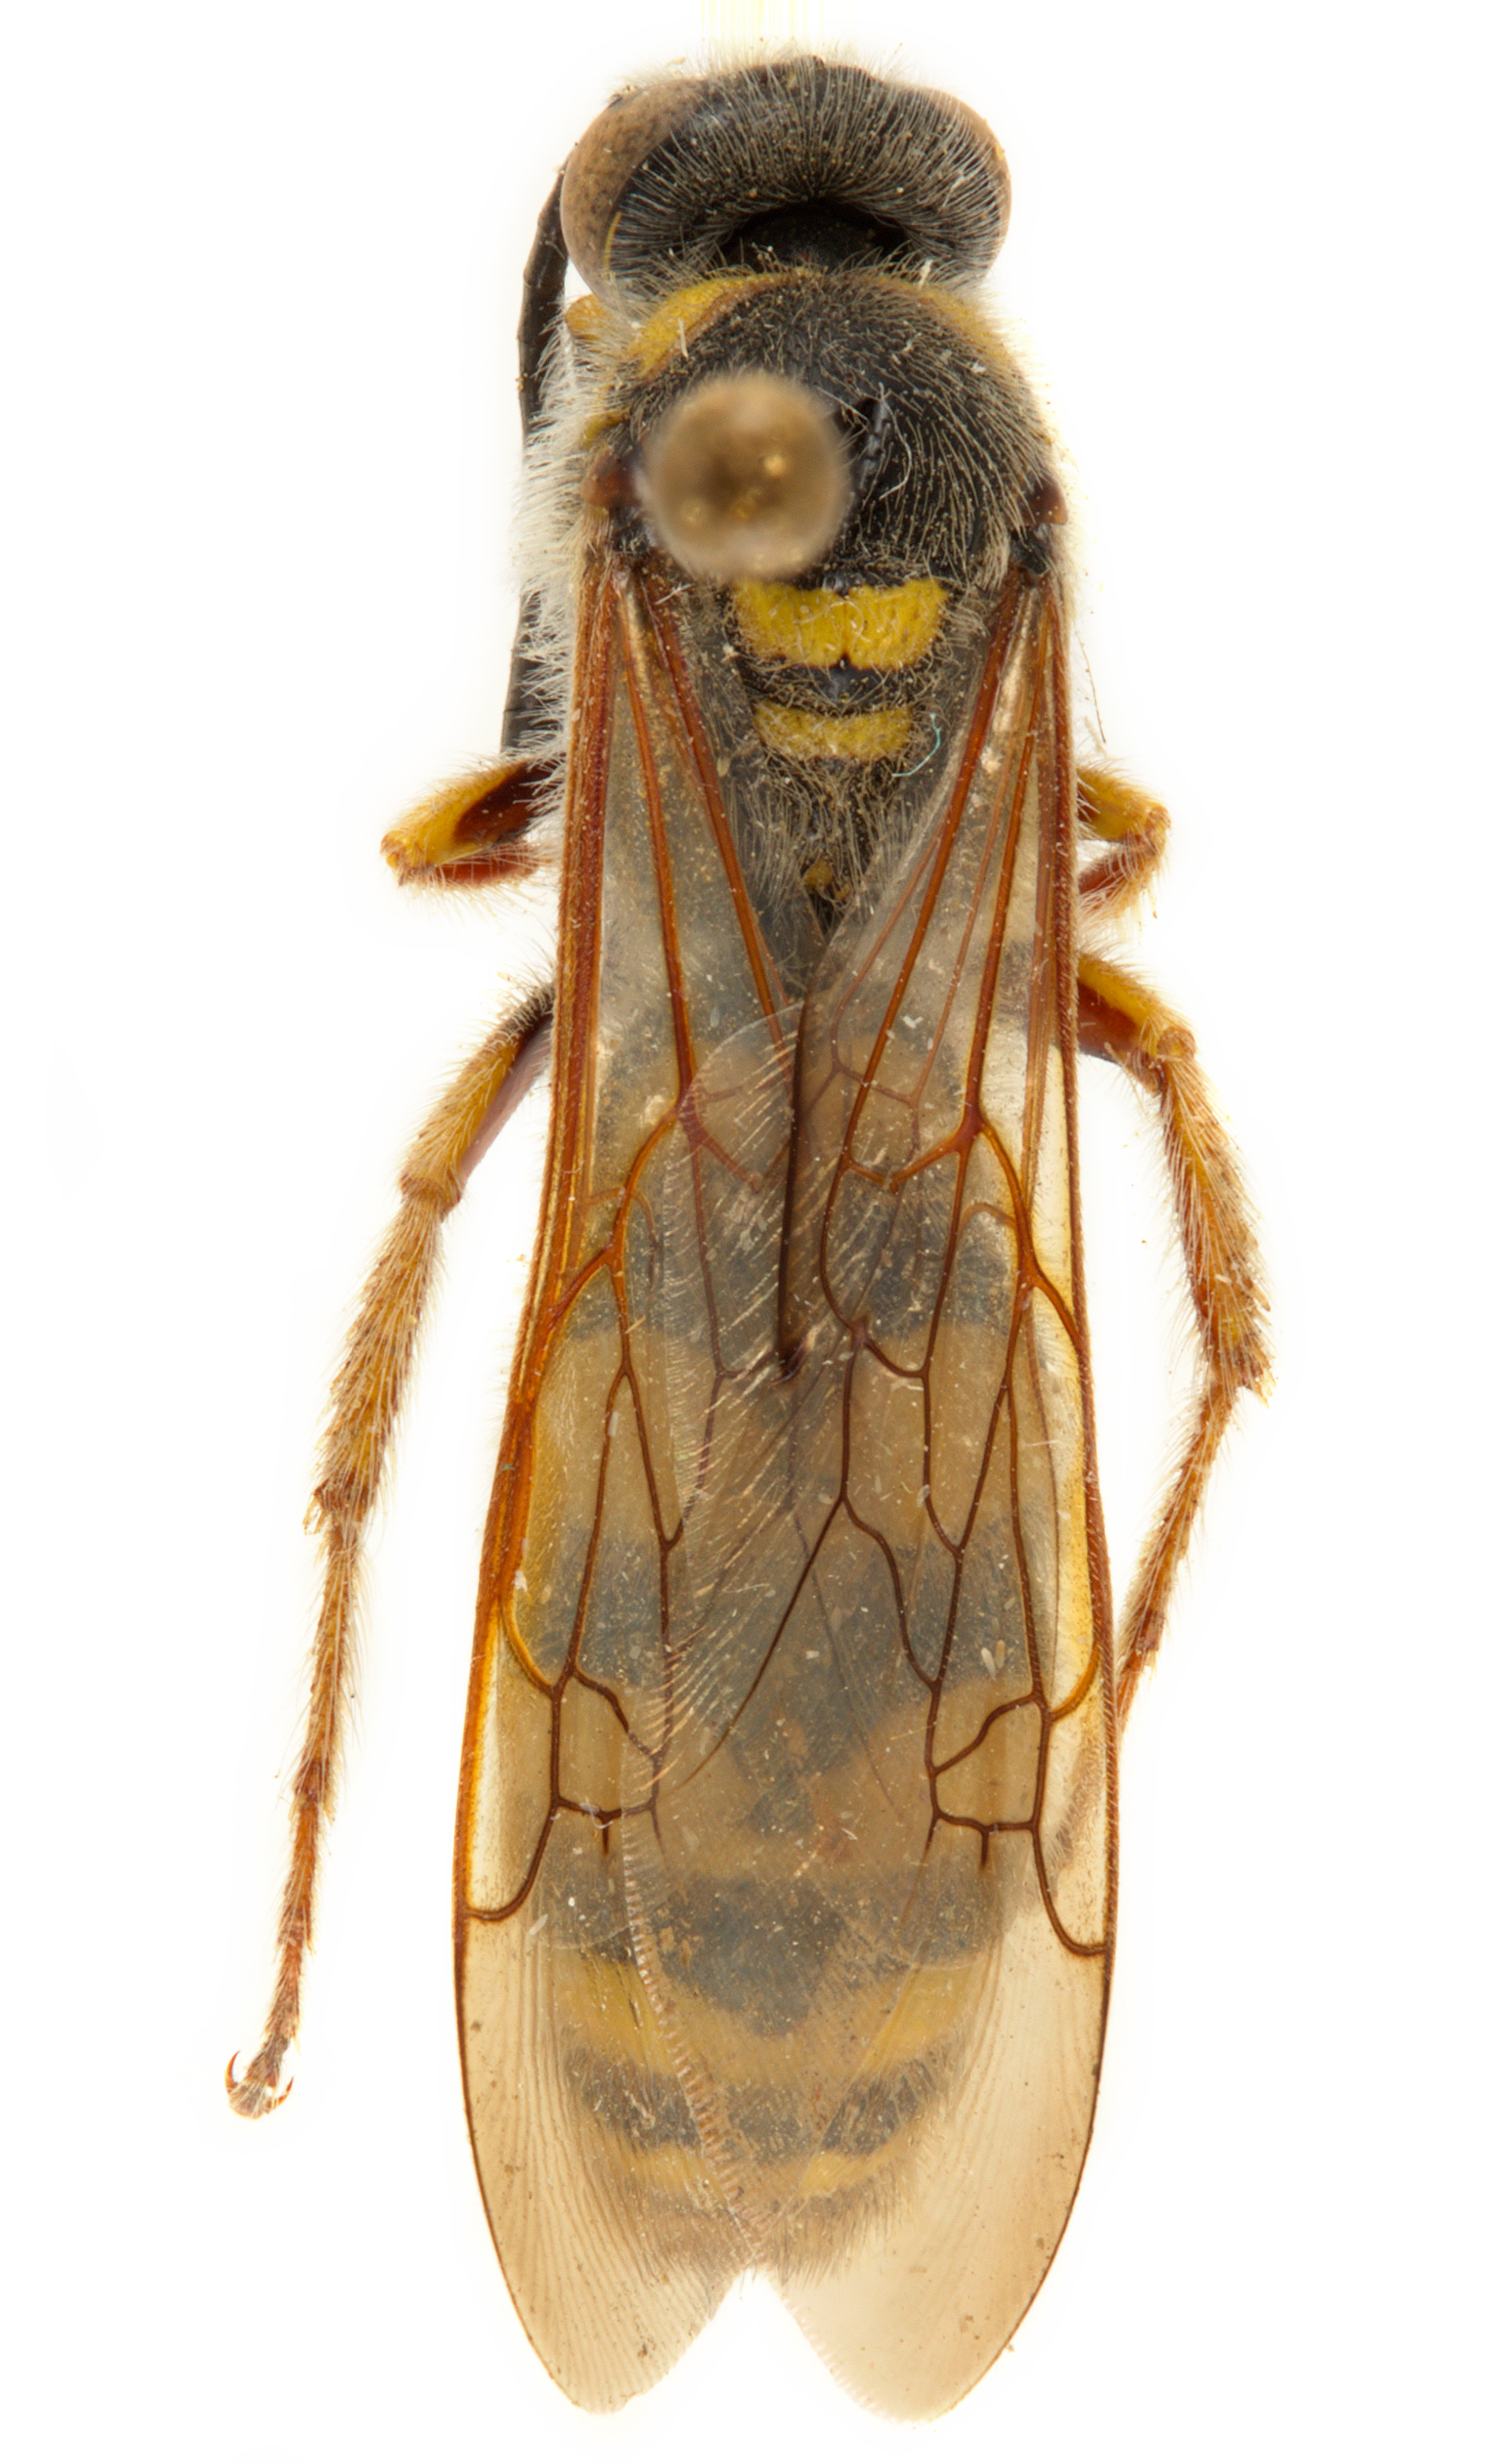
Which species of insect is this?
Crioscolia alcione
